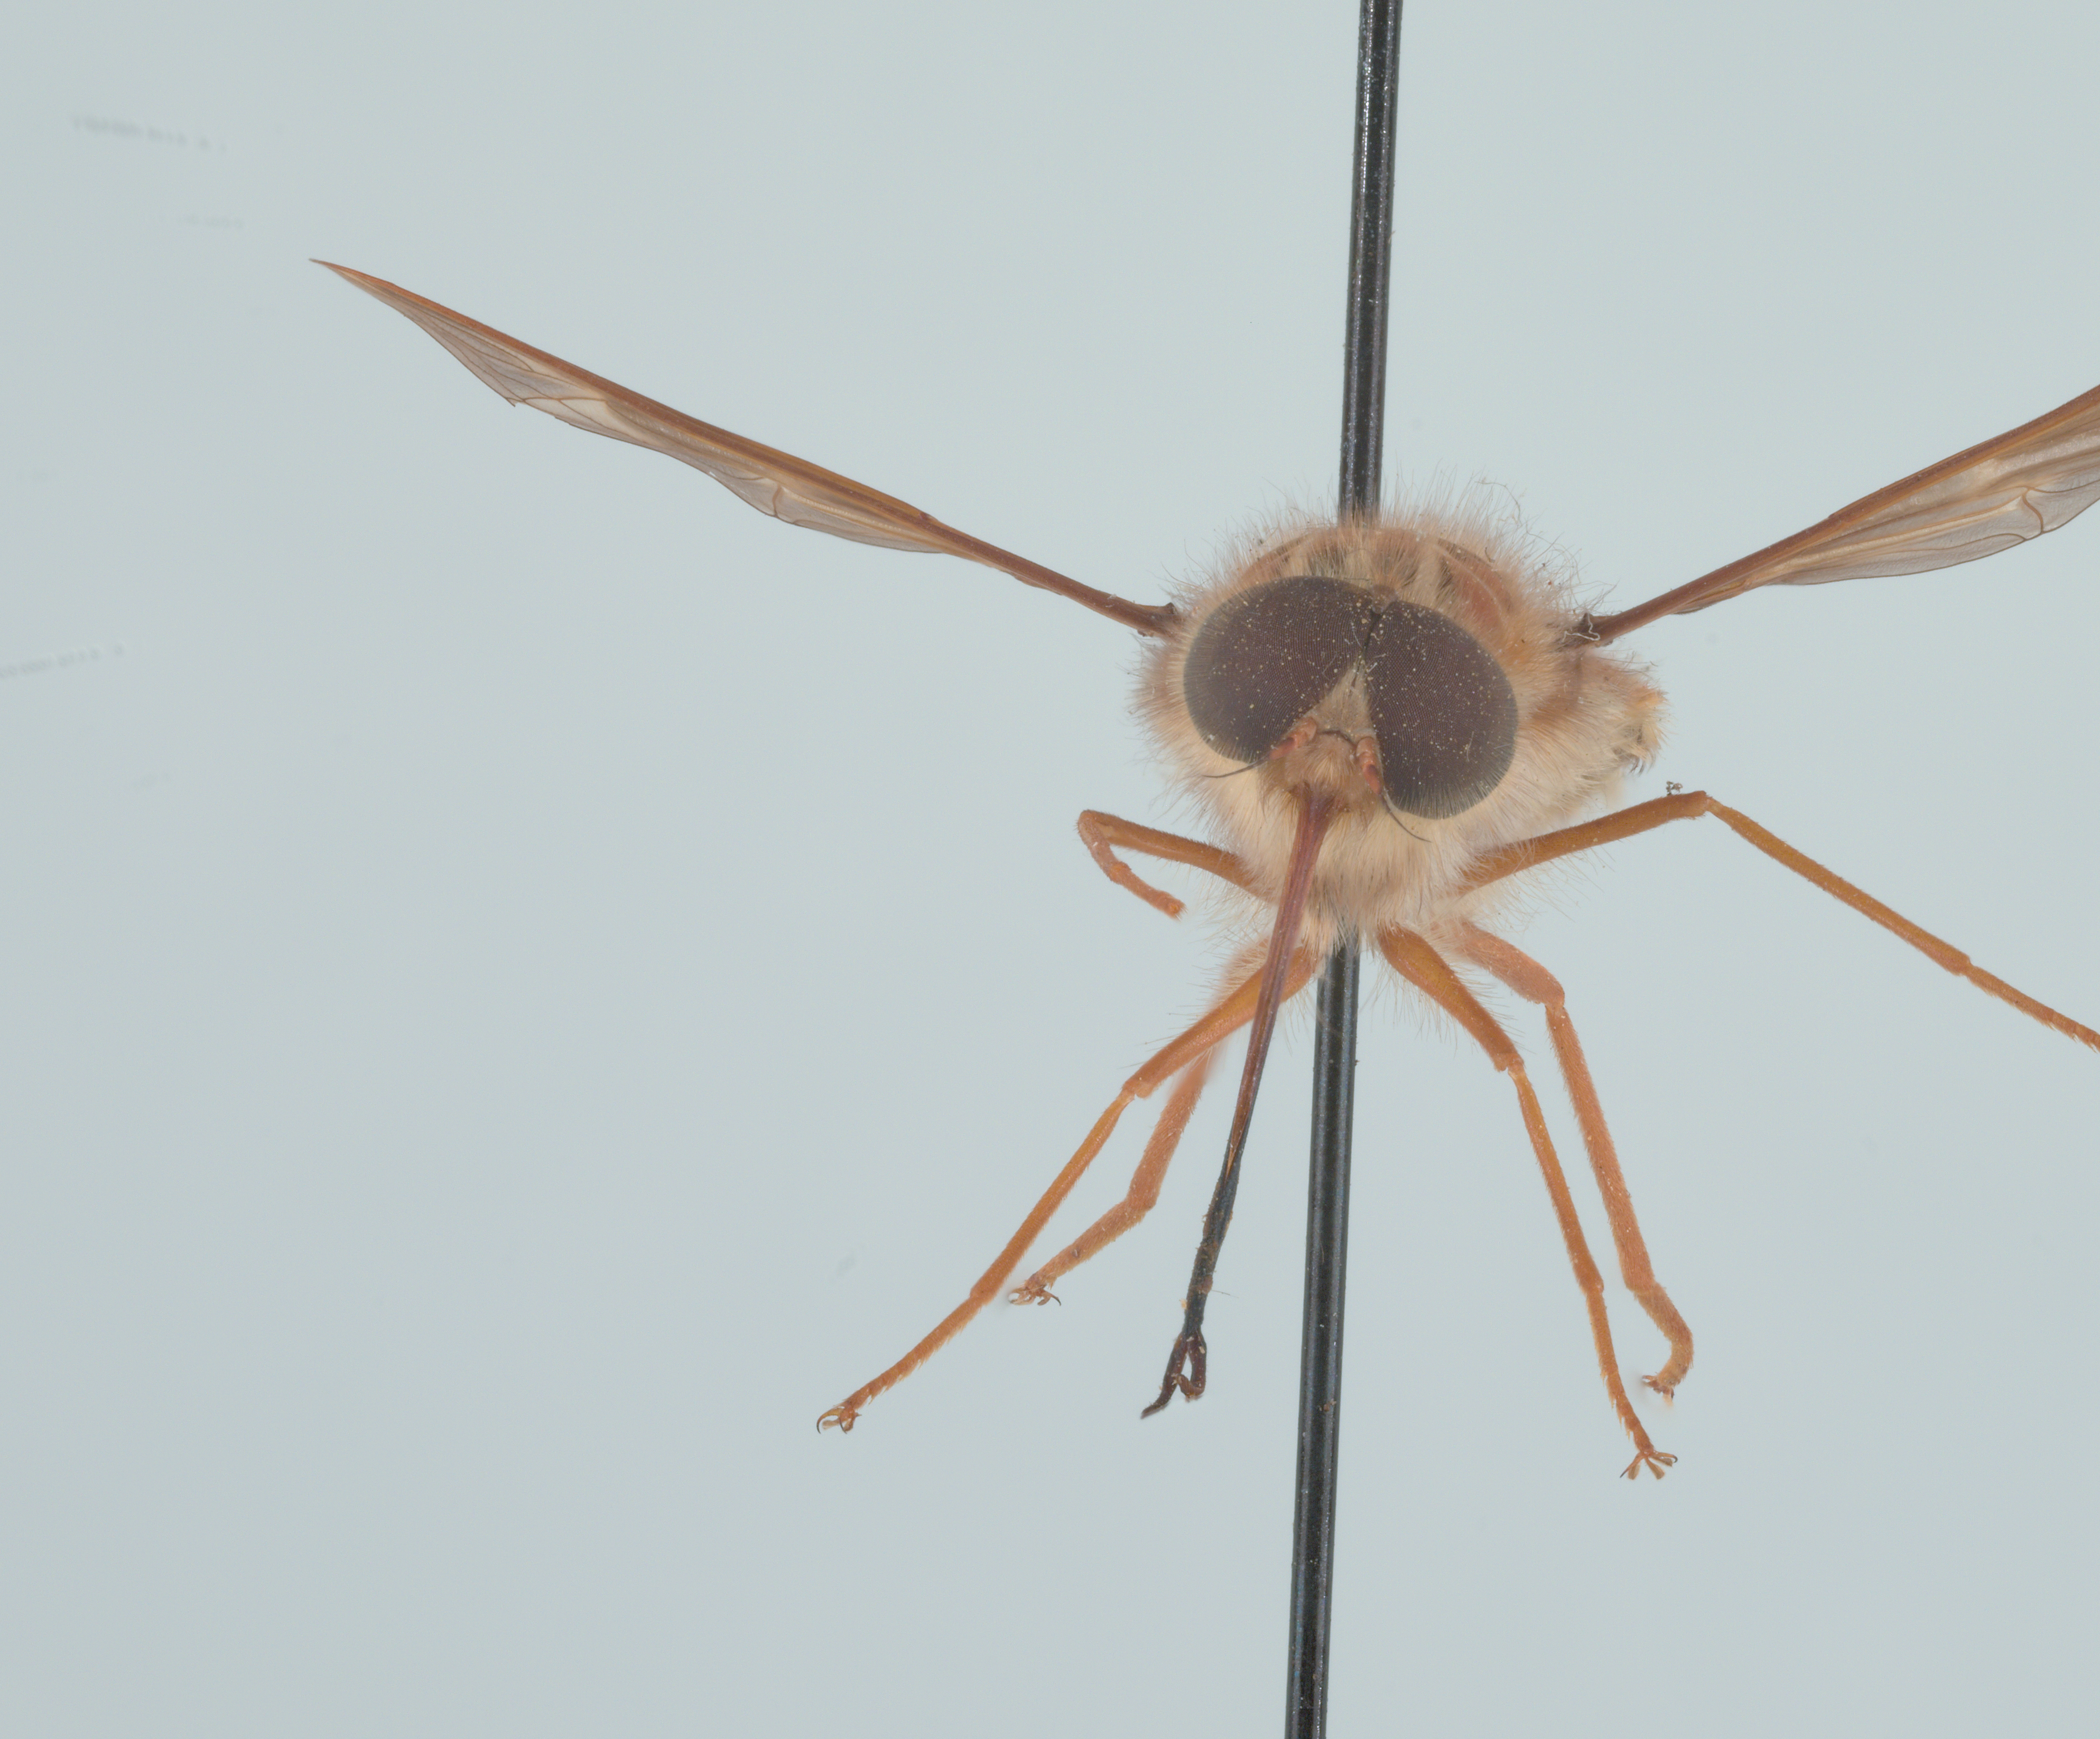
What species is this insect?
Hirmoneura nubipennis (also Trichophthalma nubipennis)
